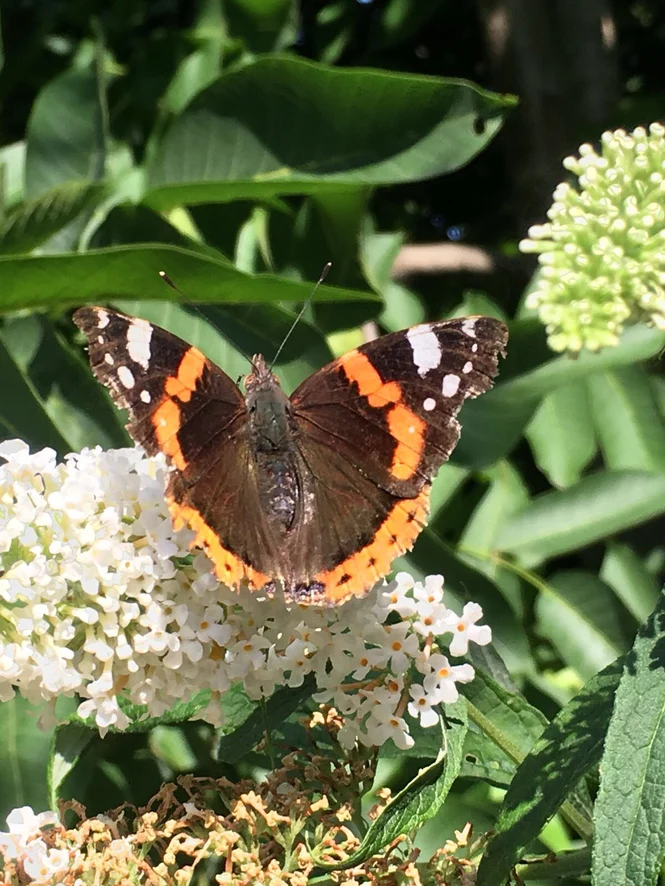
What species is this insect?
Vanessa atalanta
